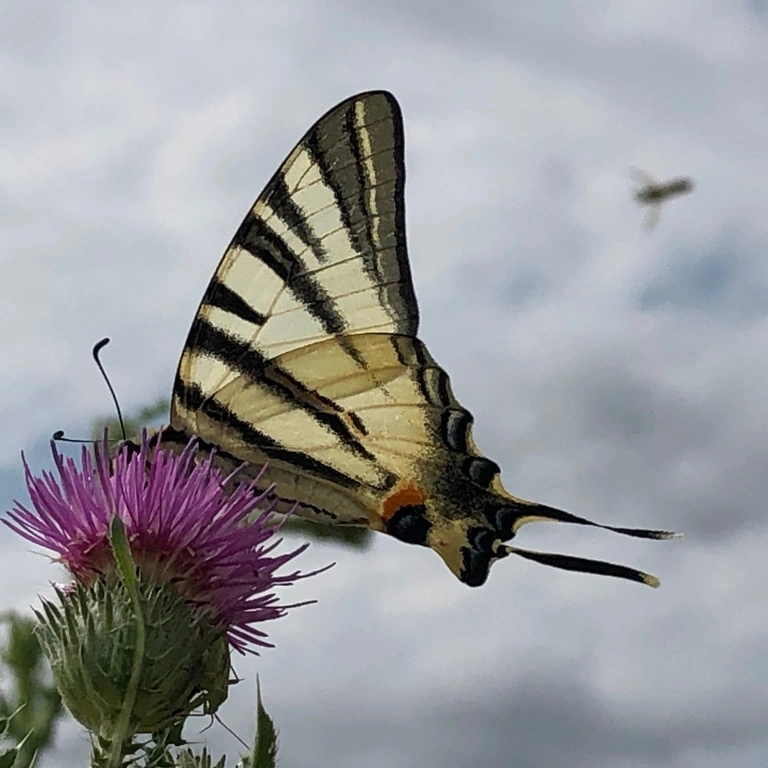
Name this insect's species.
Iphiclides podalirius
